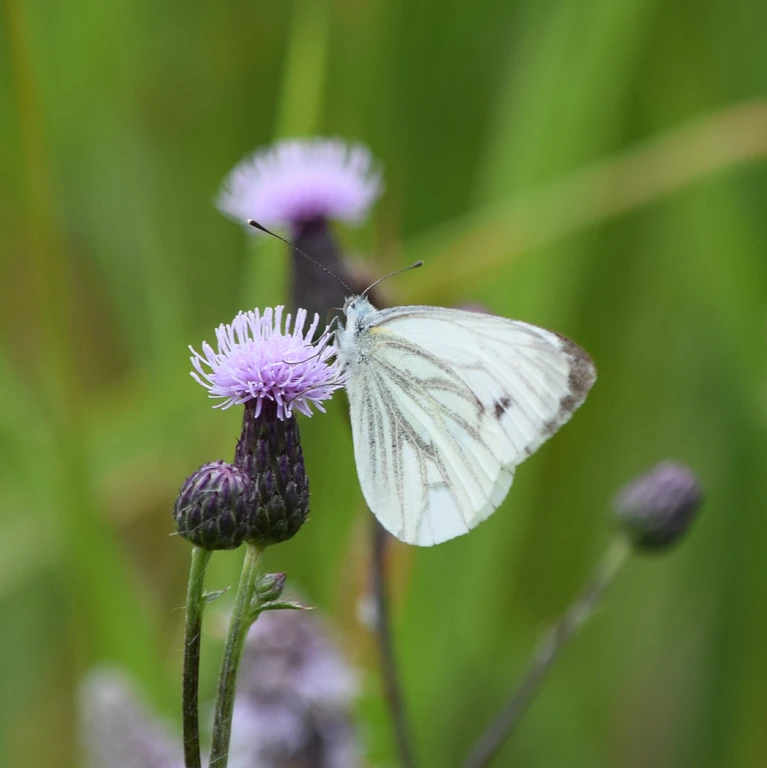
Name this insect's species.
Pieris napi
